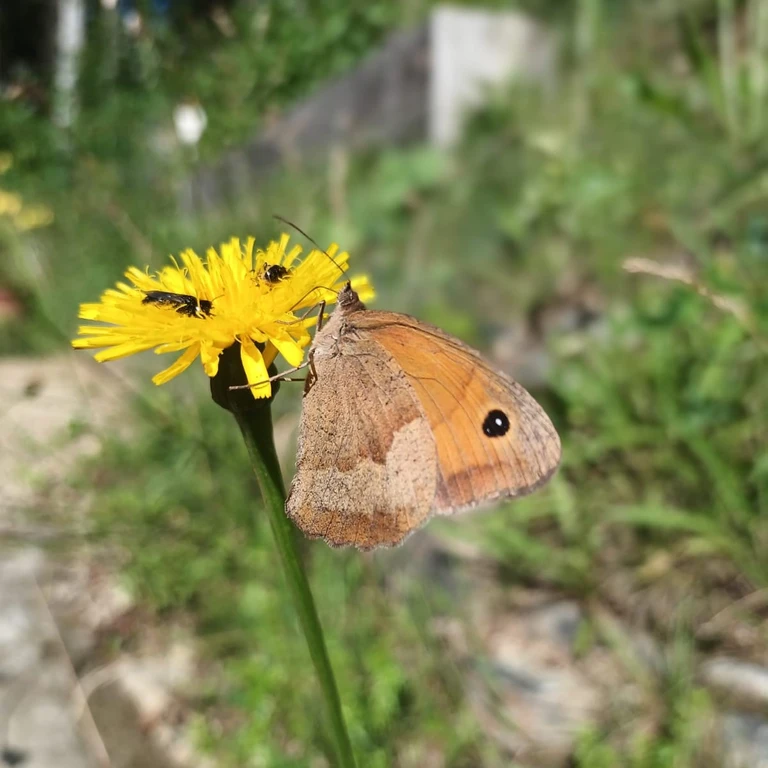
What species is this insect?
Maniola jurtina
